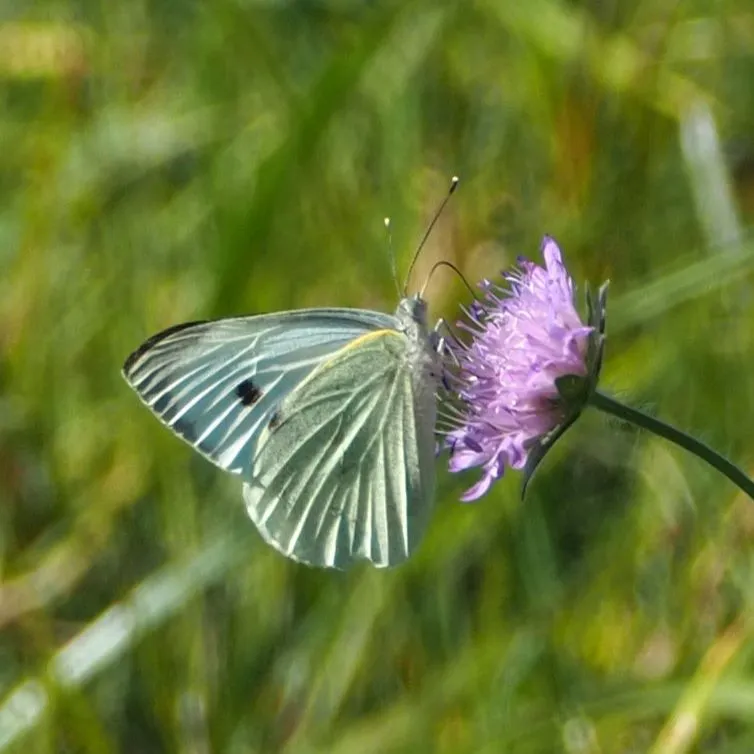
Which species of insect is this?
Pieris brassicae
